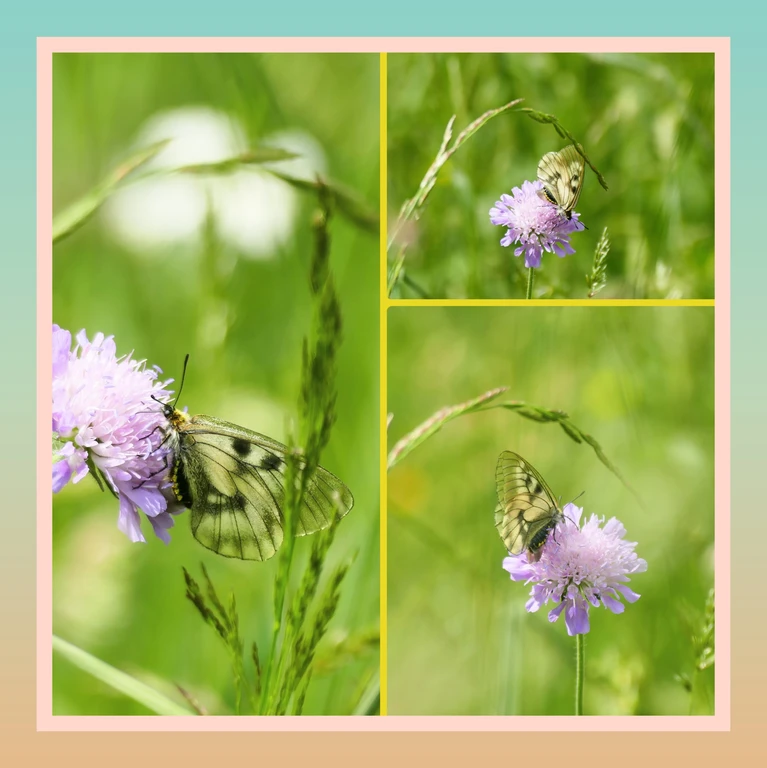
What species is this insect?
Parnassius mnemosyne
